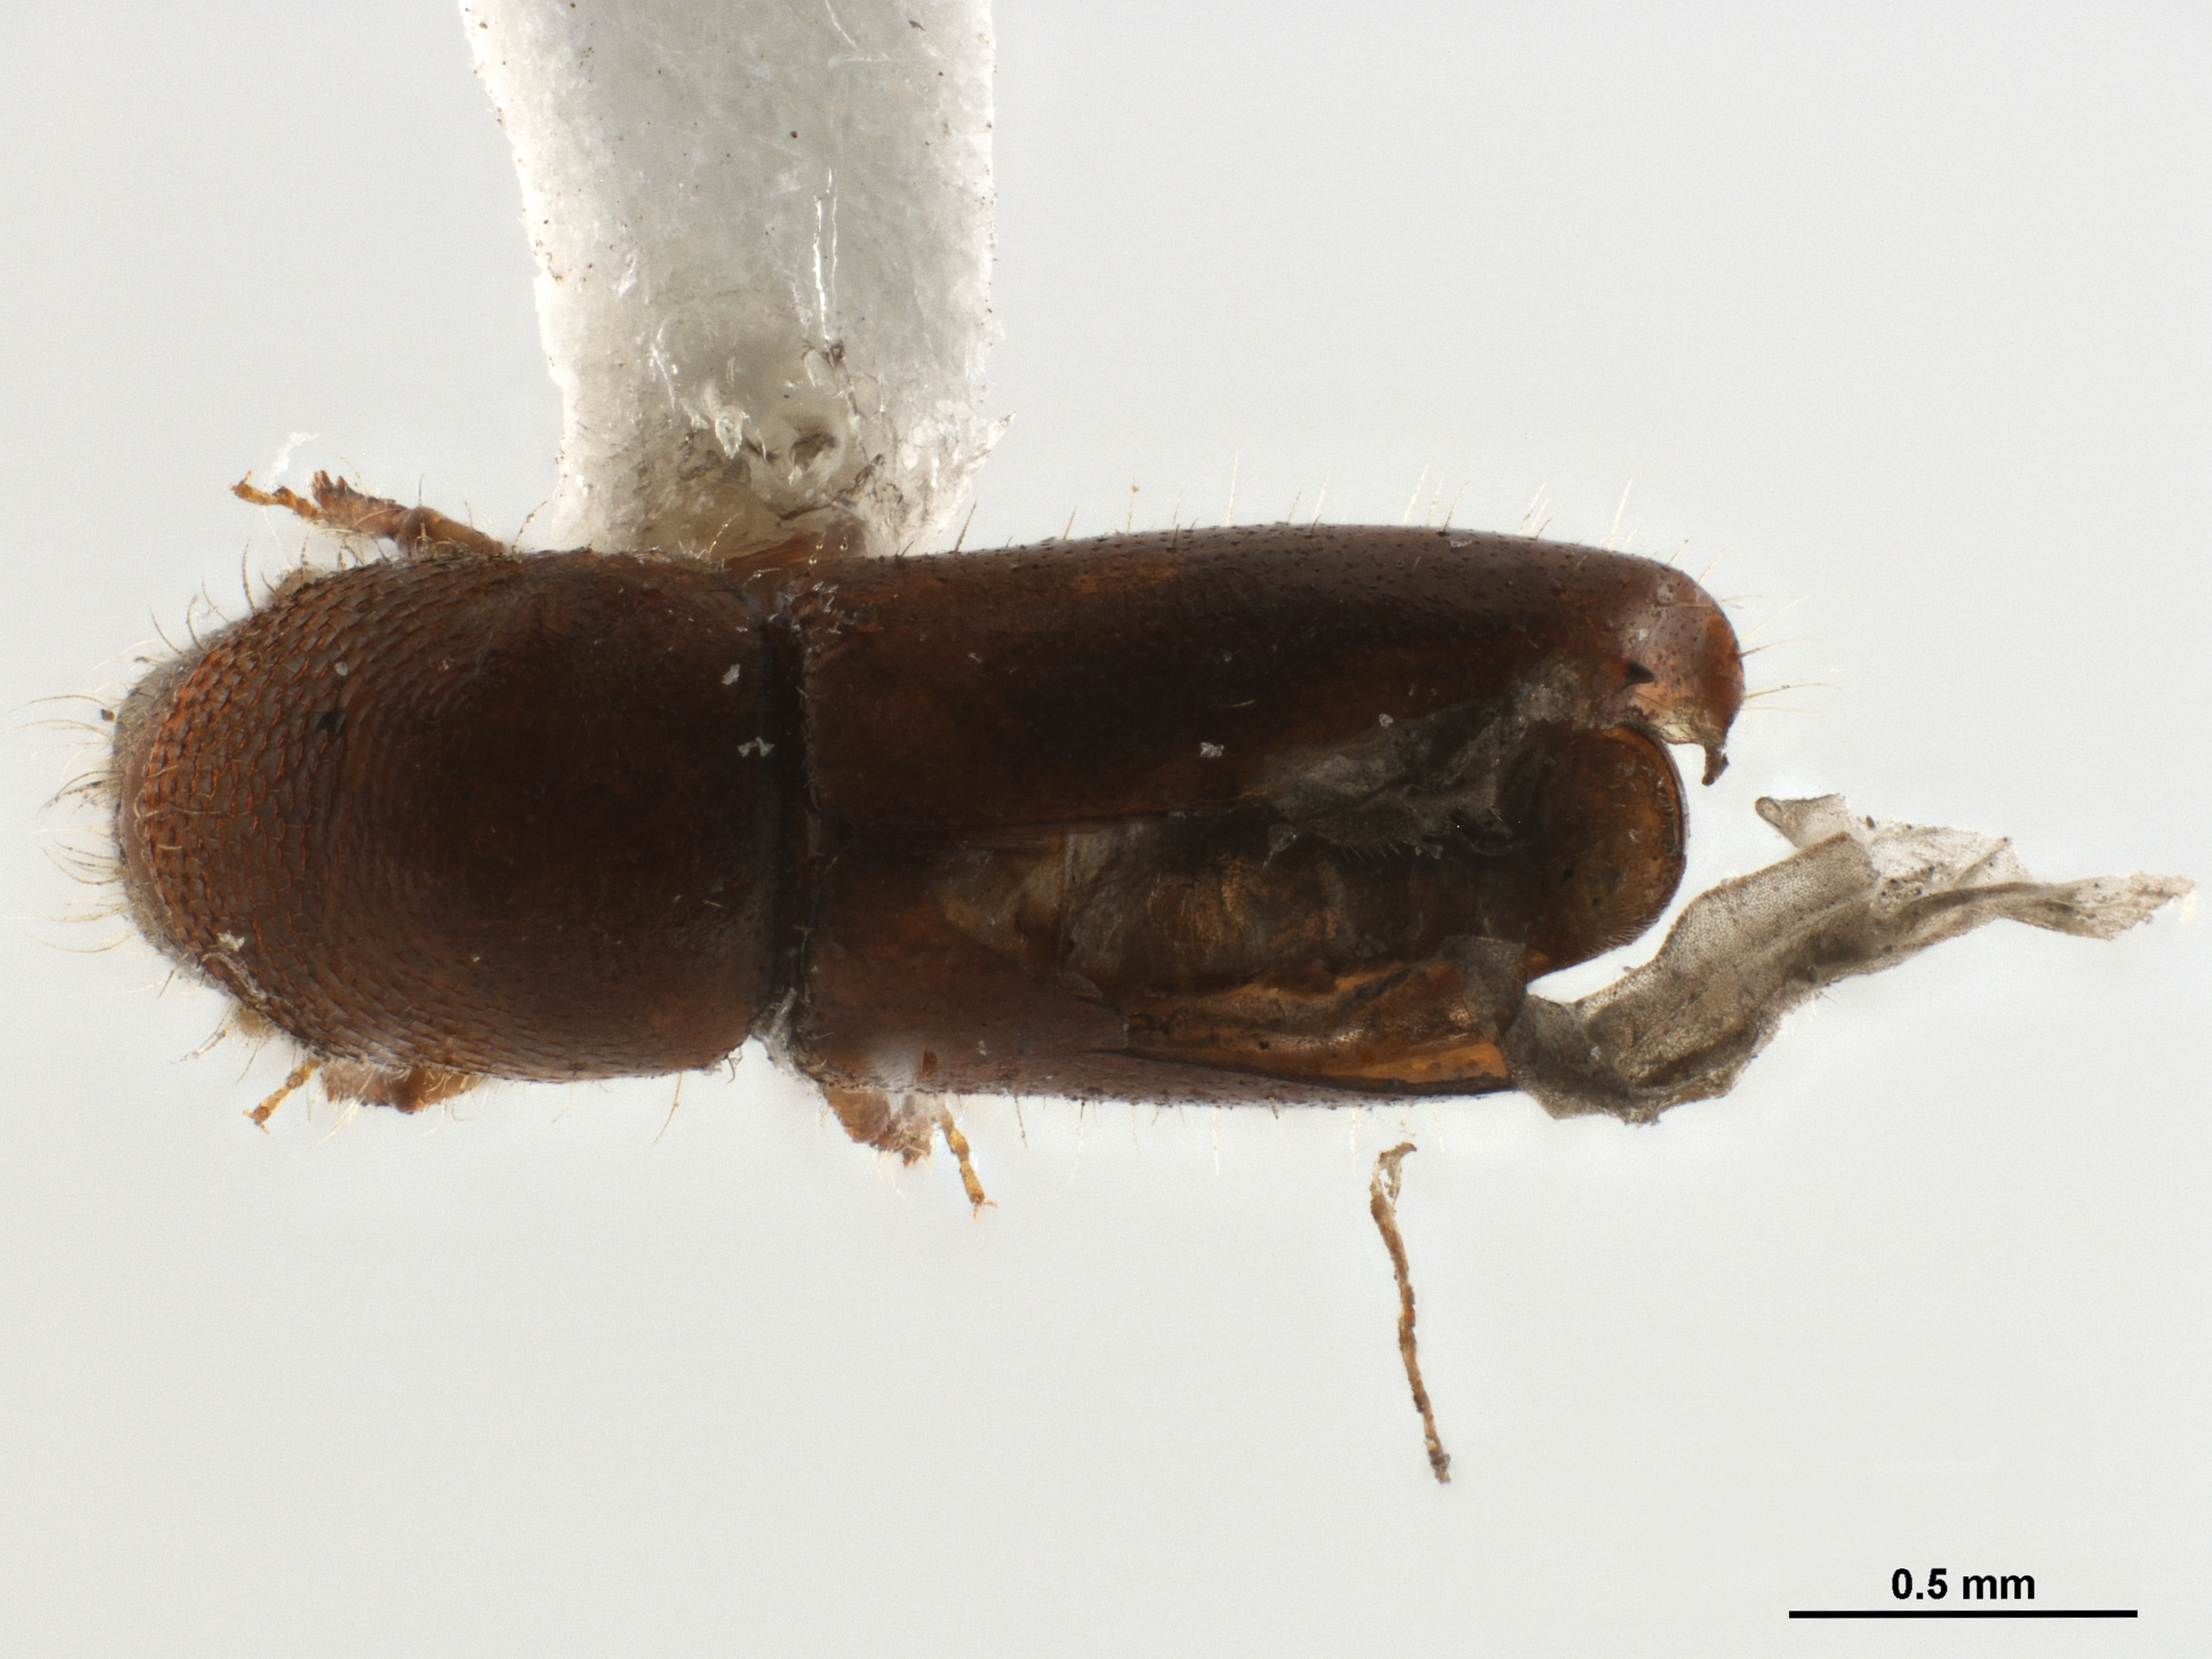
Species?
Debus pumilus
